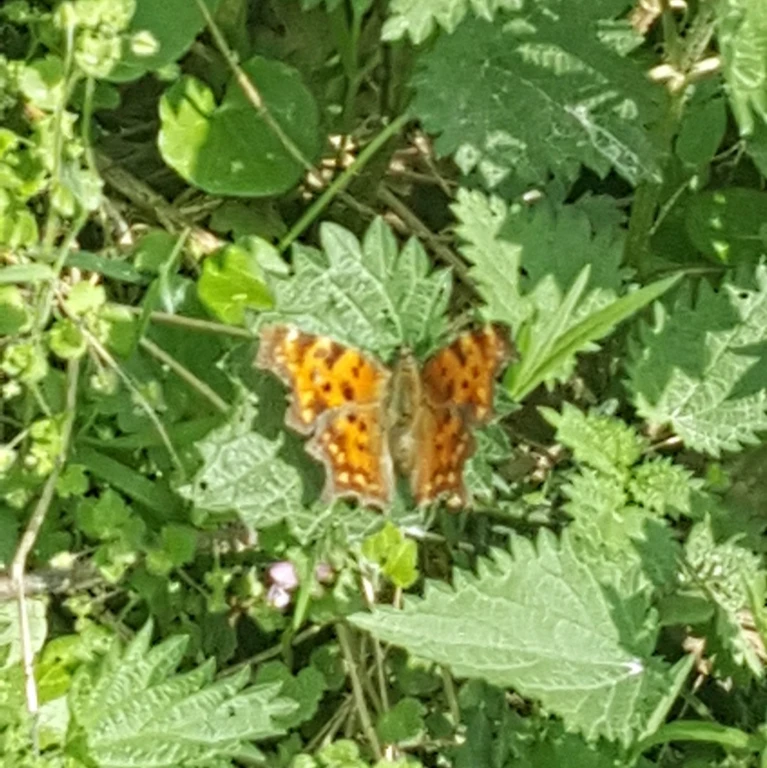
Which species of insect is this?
Polygonia c-album
